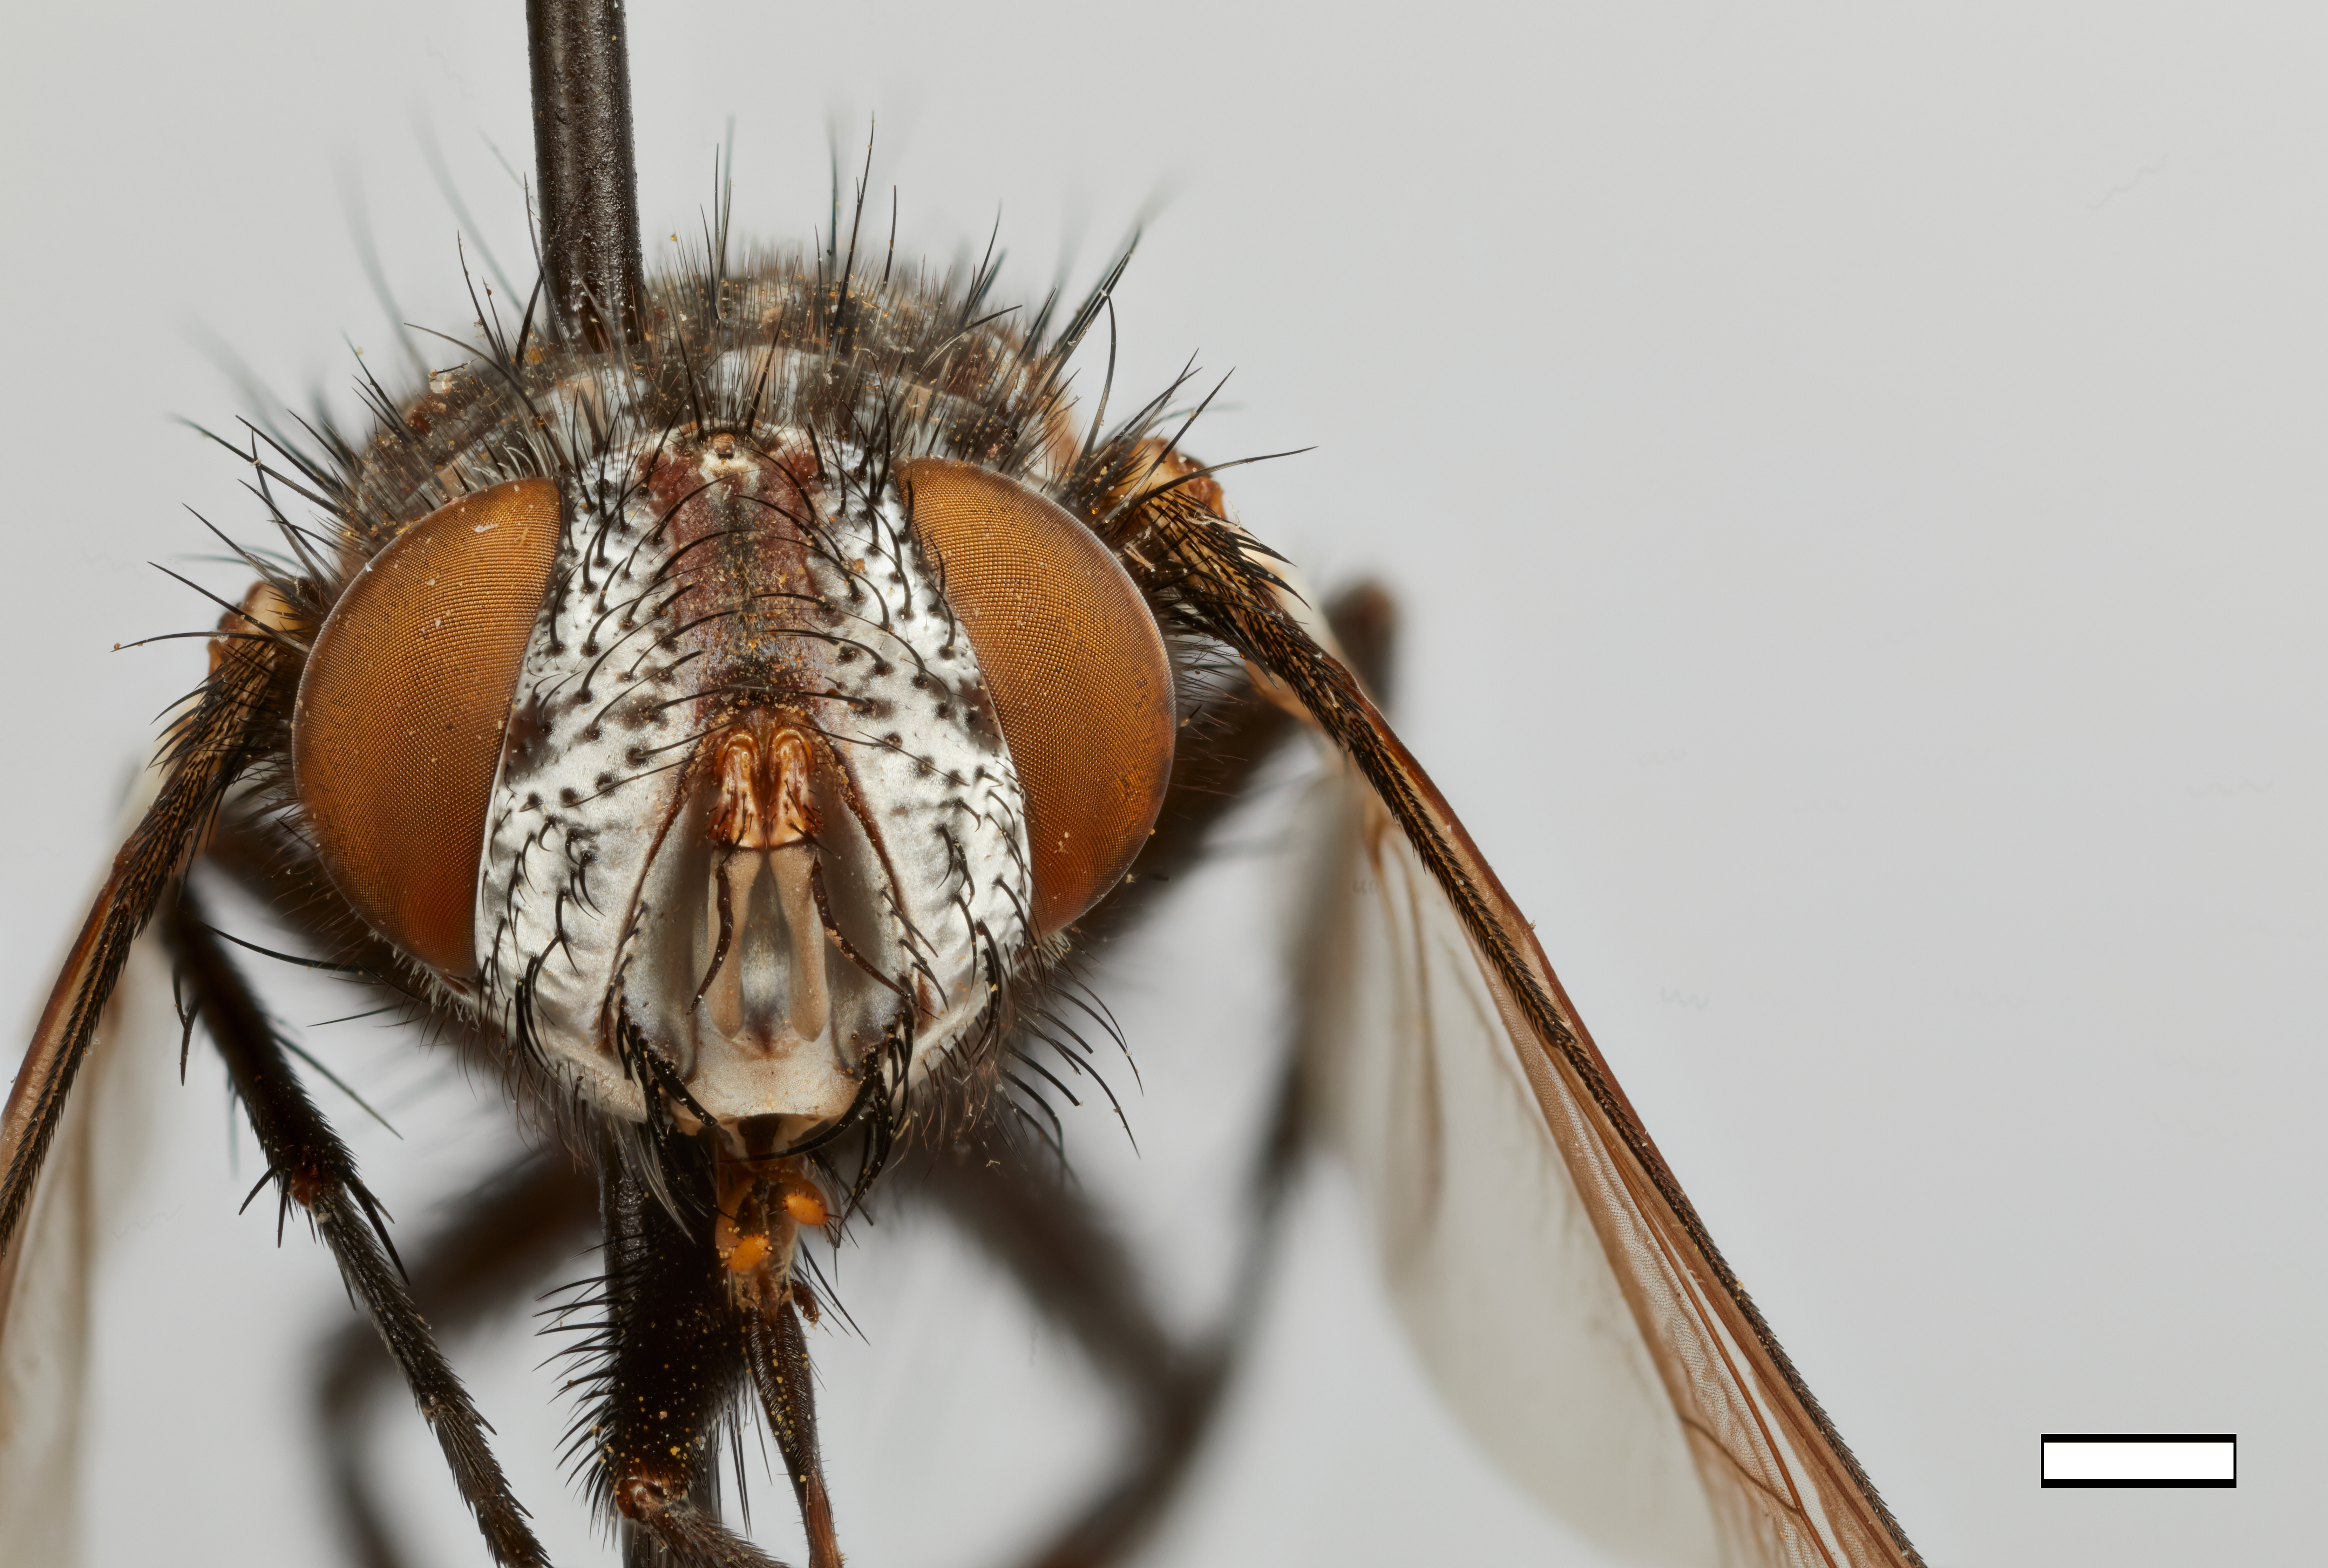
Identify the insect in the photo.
Peracroglossa peruviana
